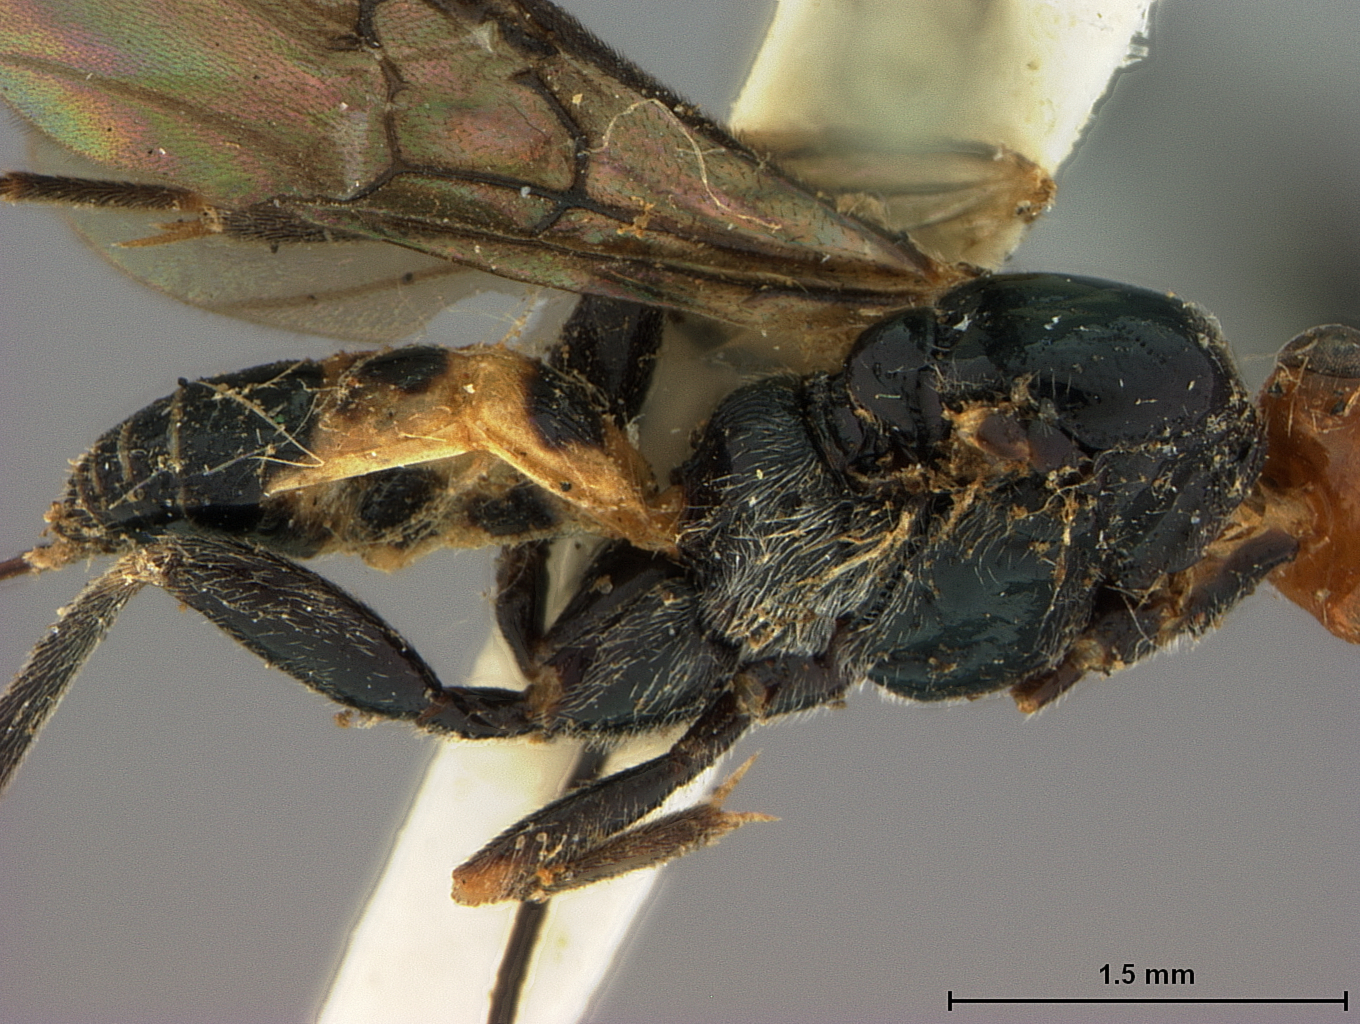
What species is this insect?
Orgiloneura antipoda
